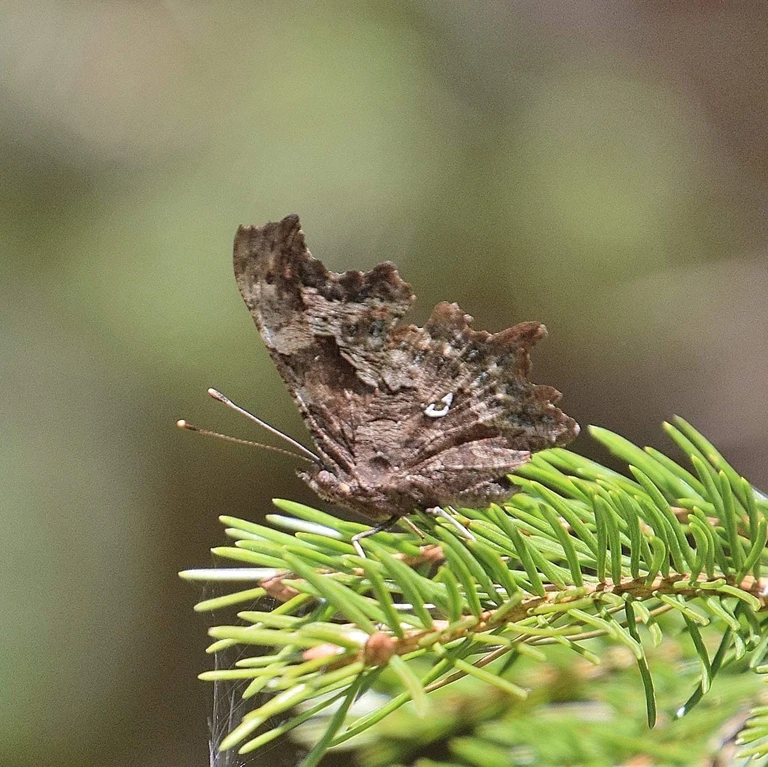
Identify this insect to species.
Polygonia c-album
